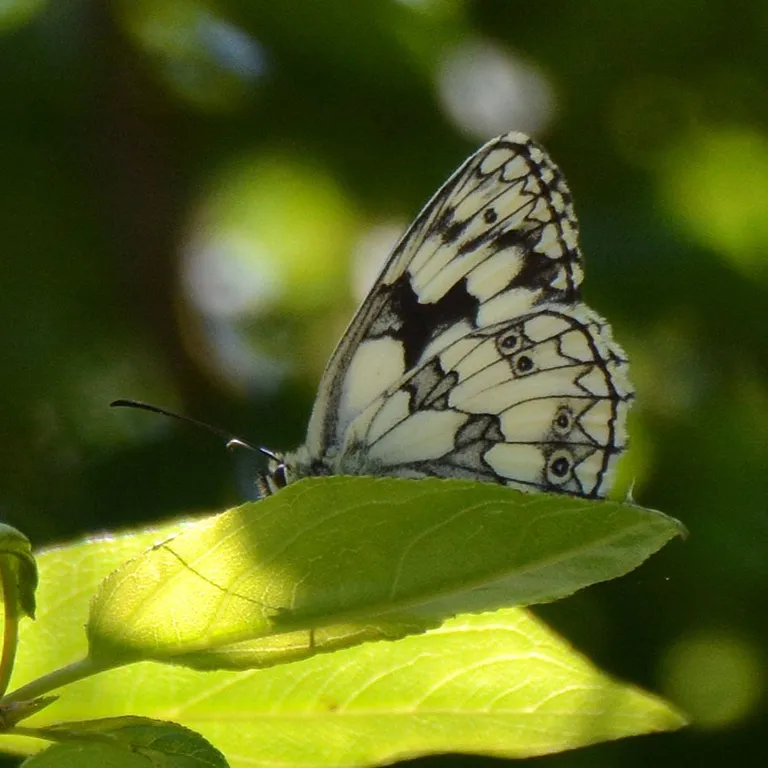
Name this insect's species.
Melanargia galathea
